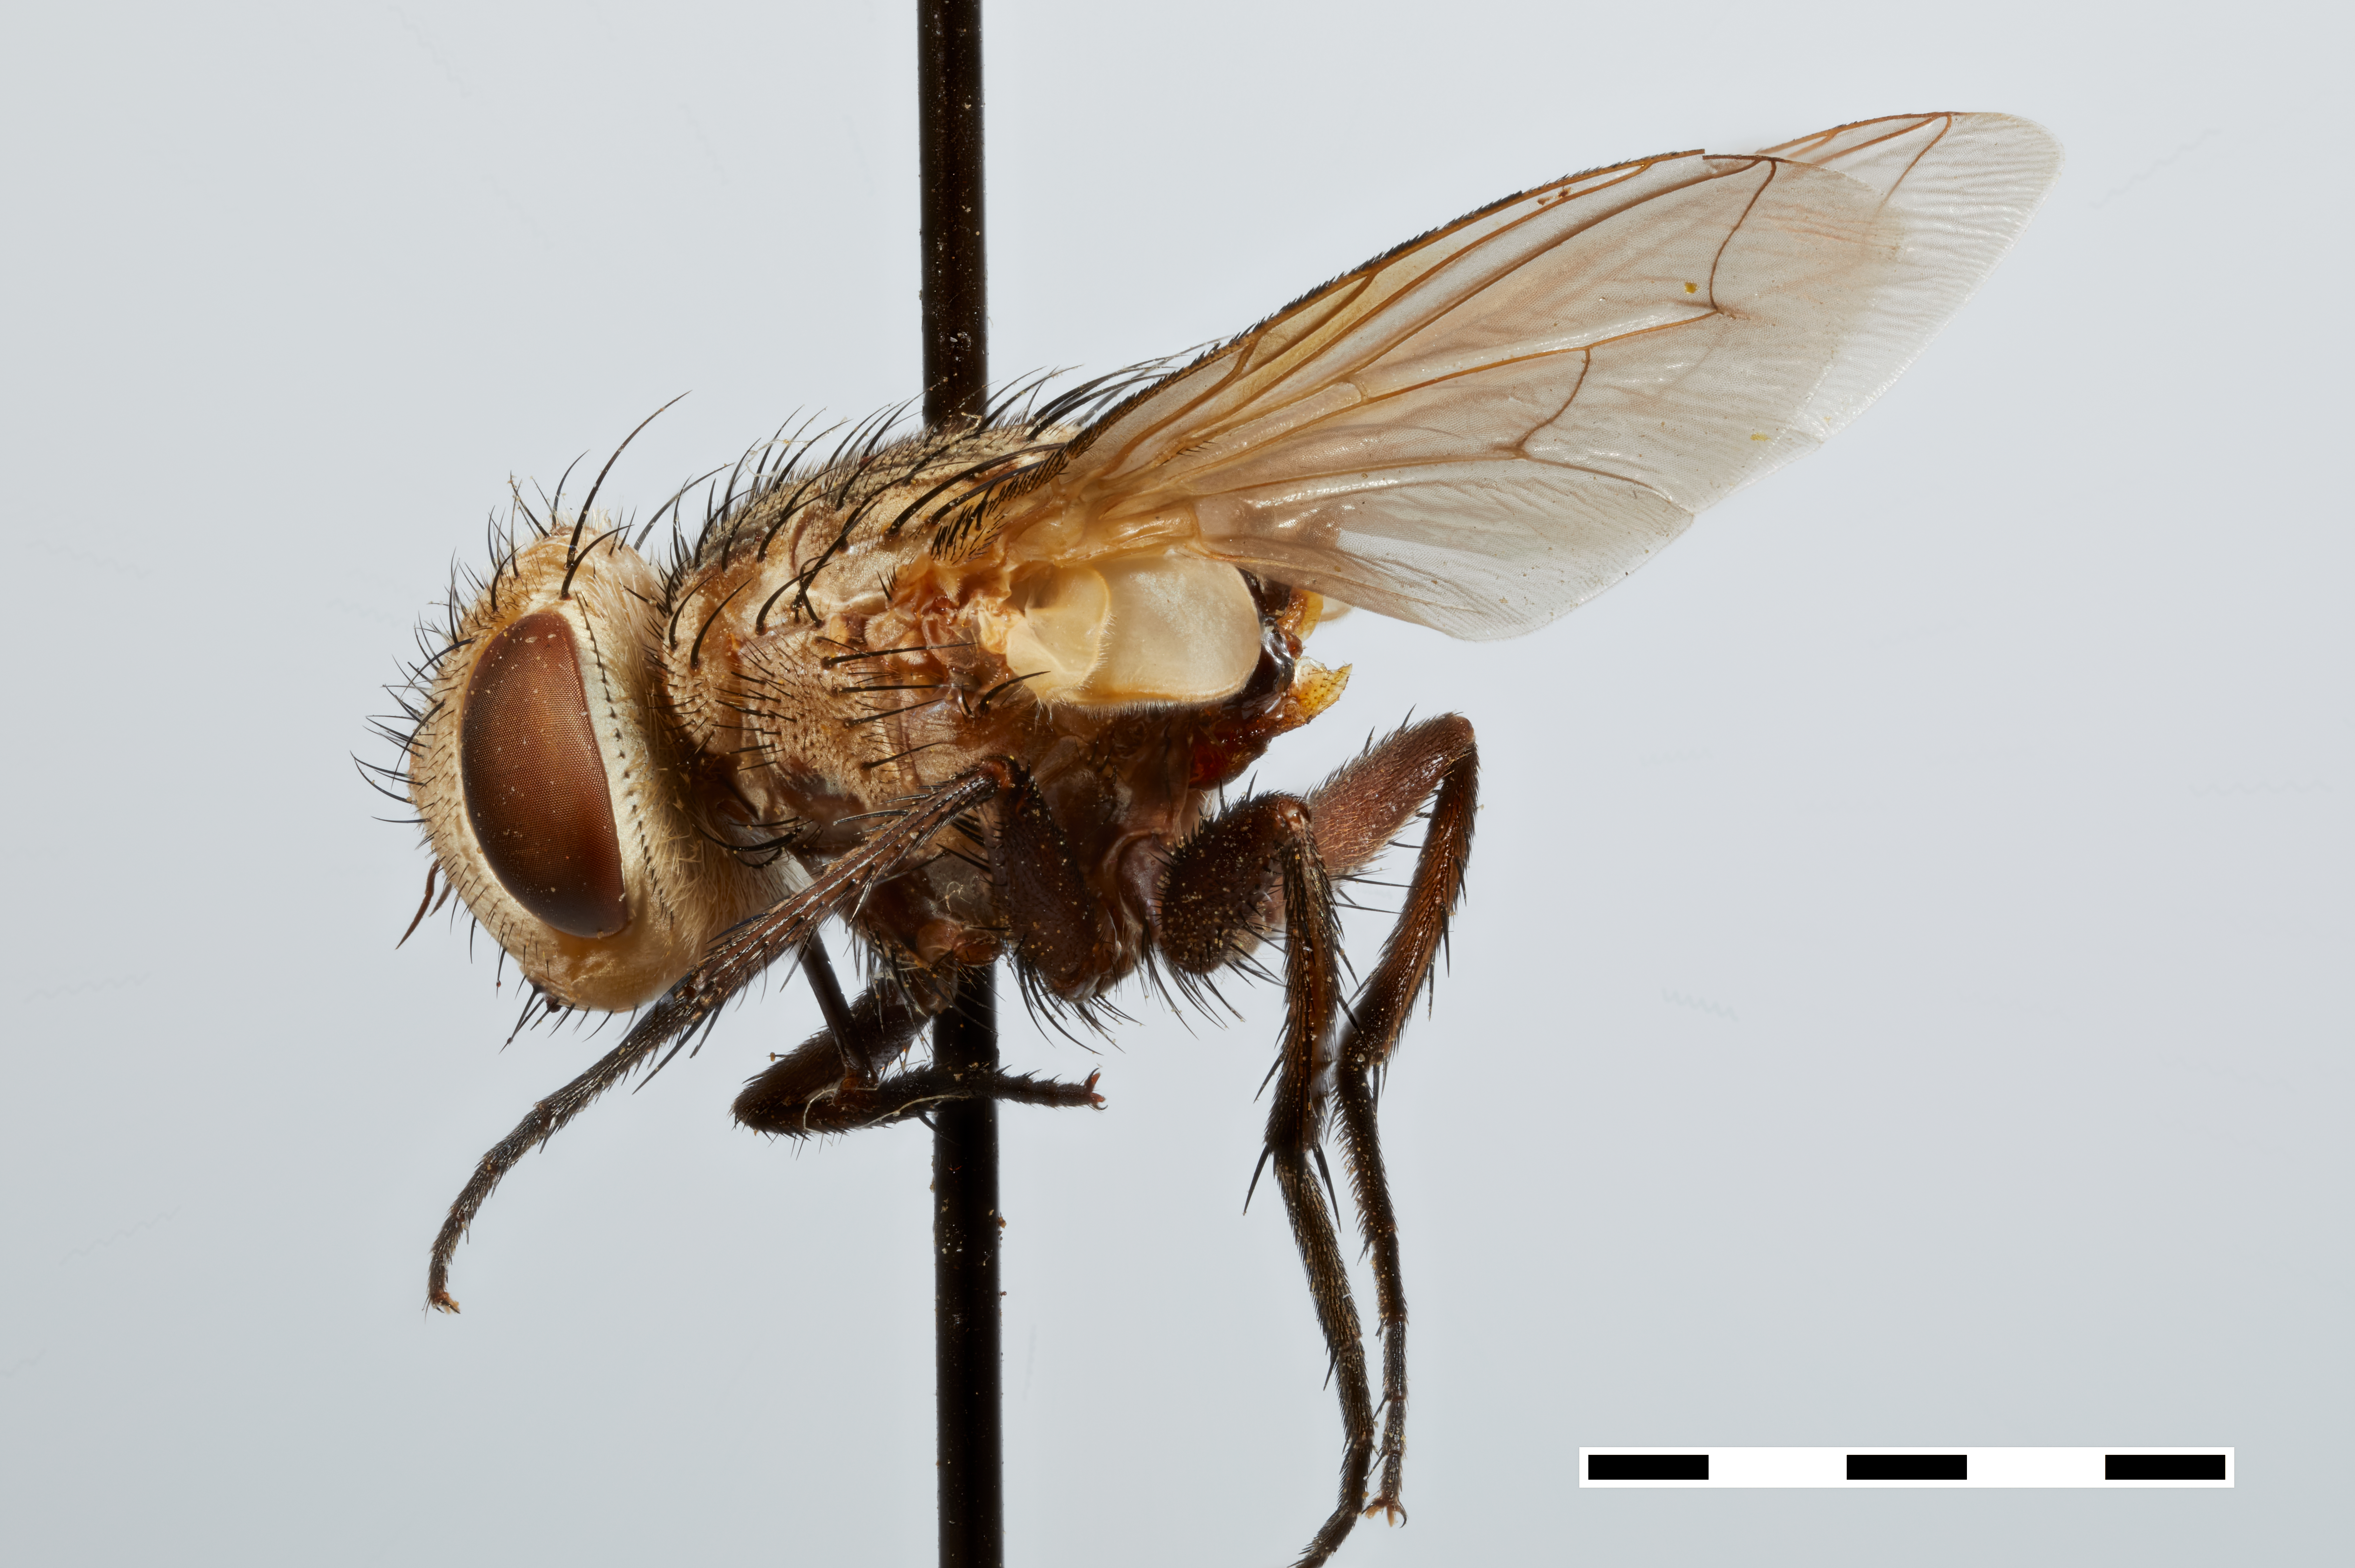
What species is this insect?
Salmacia peruviana
